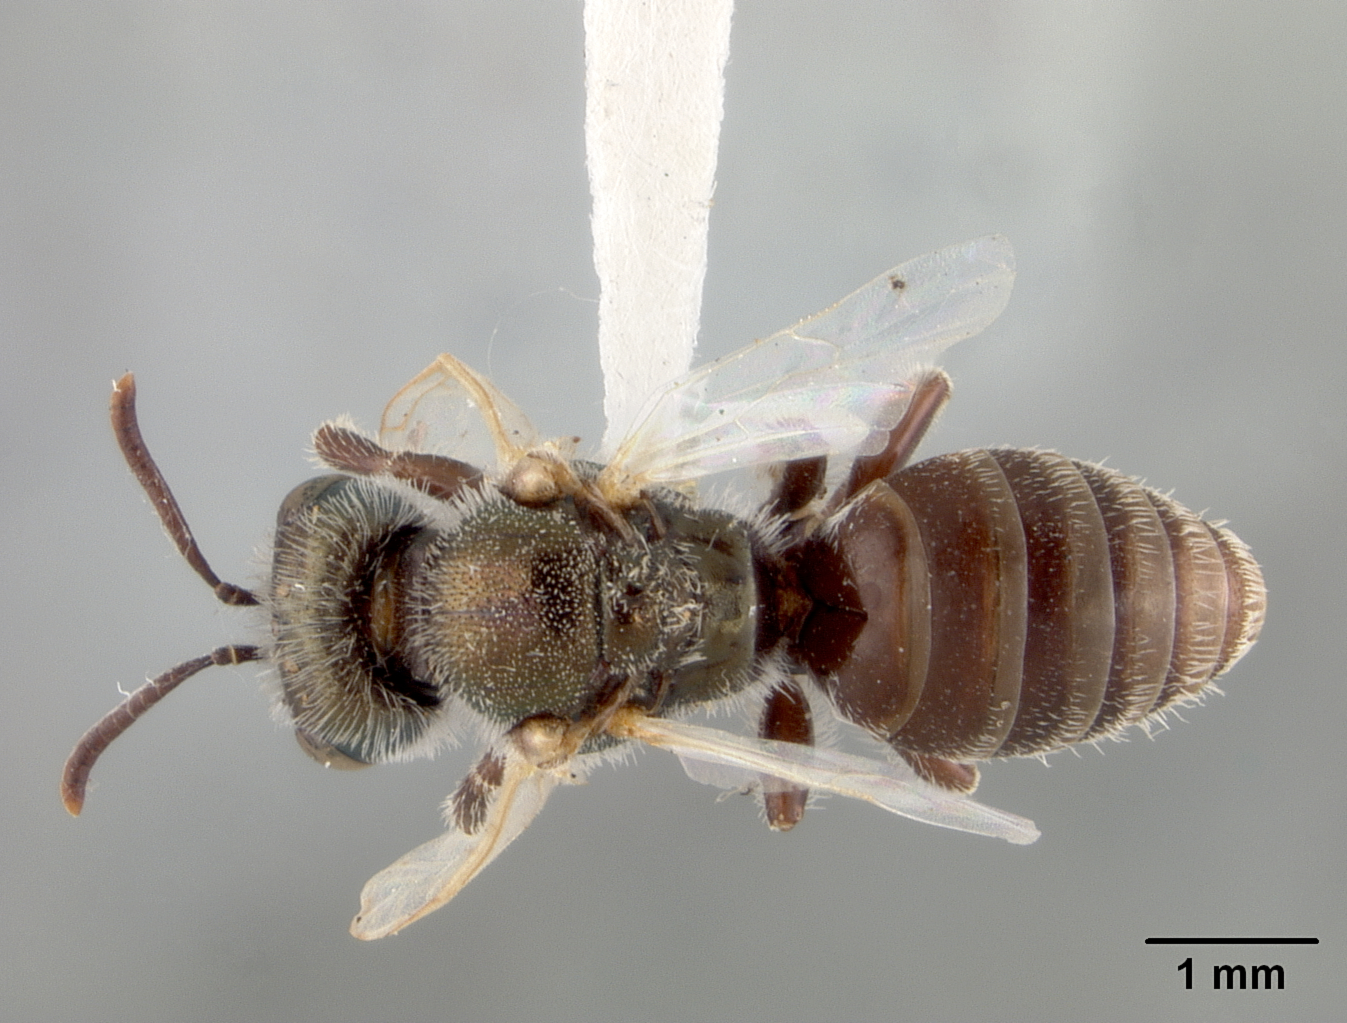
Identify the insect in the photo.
Perdita purpurascens
